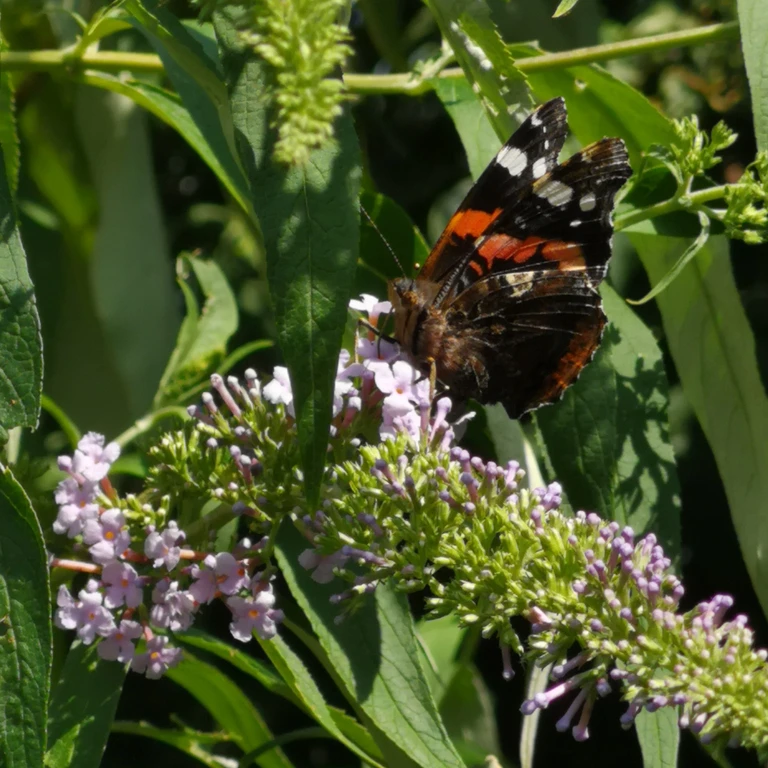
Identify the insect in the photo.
Vanessa atalanta
